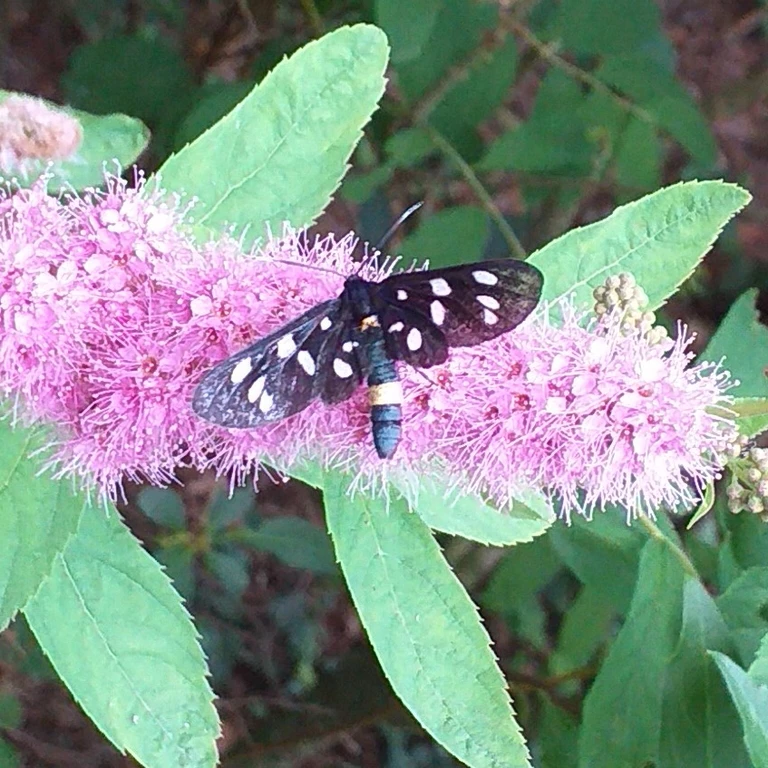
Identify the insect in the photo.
Amata phegea
